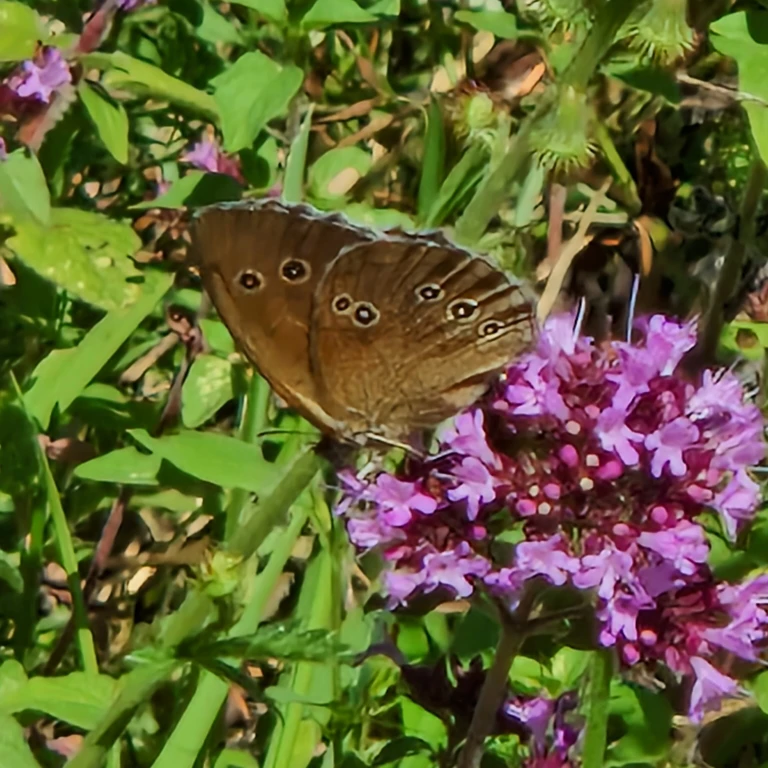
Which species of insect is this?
Aphantopus hyperantus
